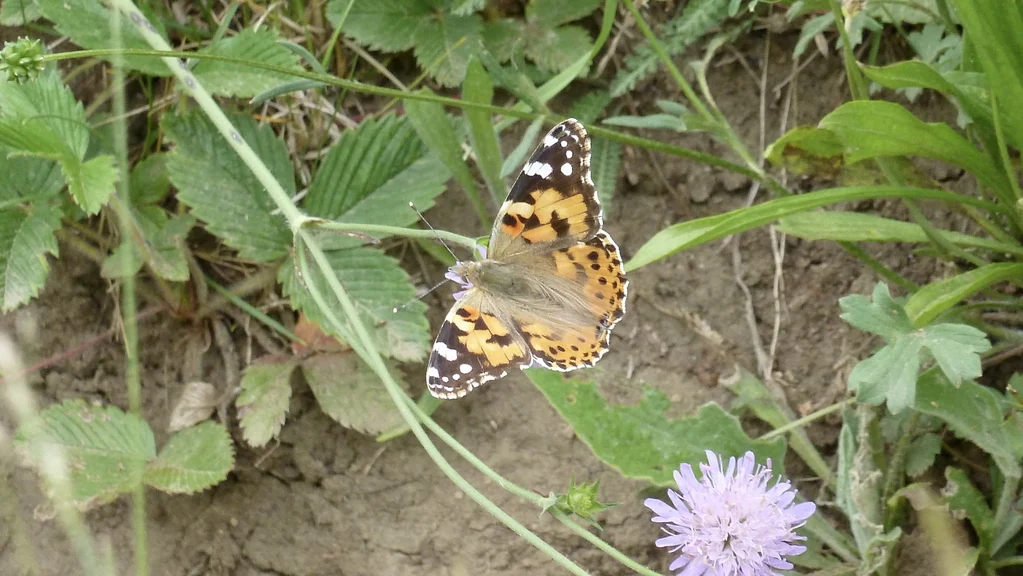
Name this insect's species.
Vanessa cardui
